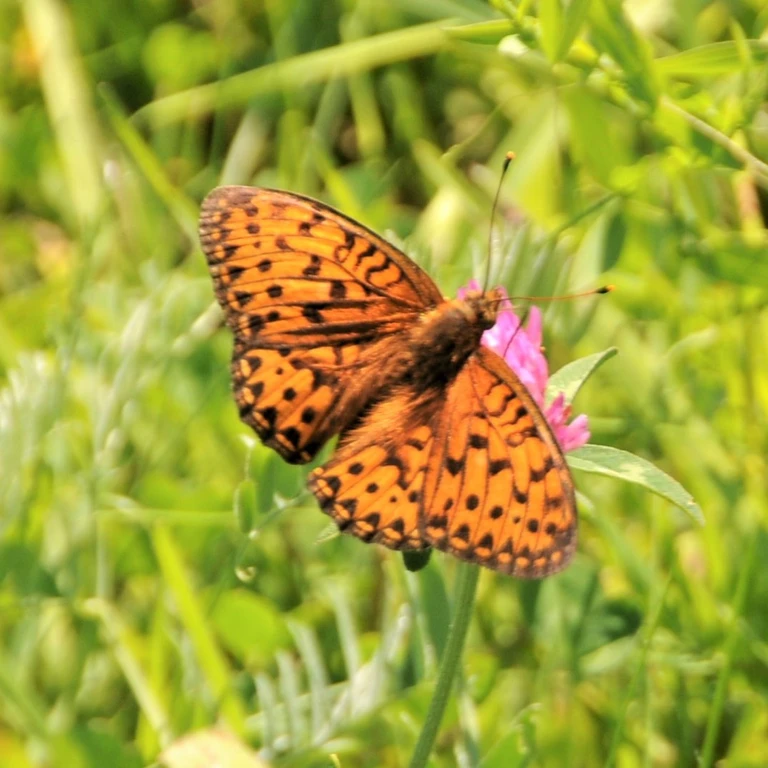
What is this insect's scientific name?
Speyeria aglaja
